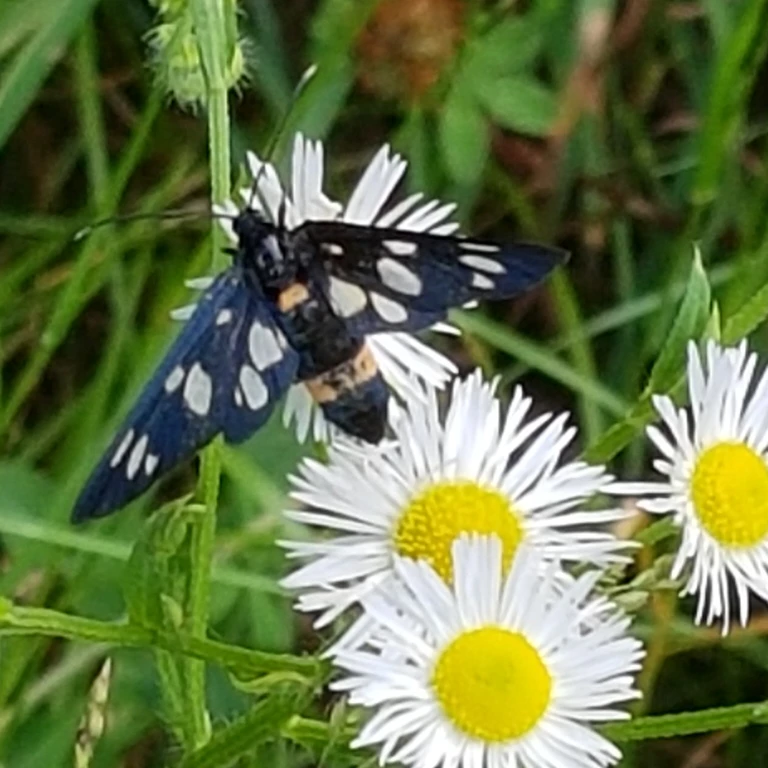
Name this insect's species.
Amata phegea
